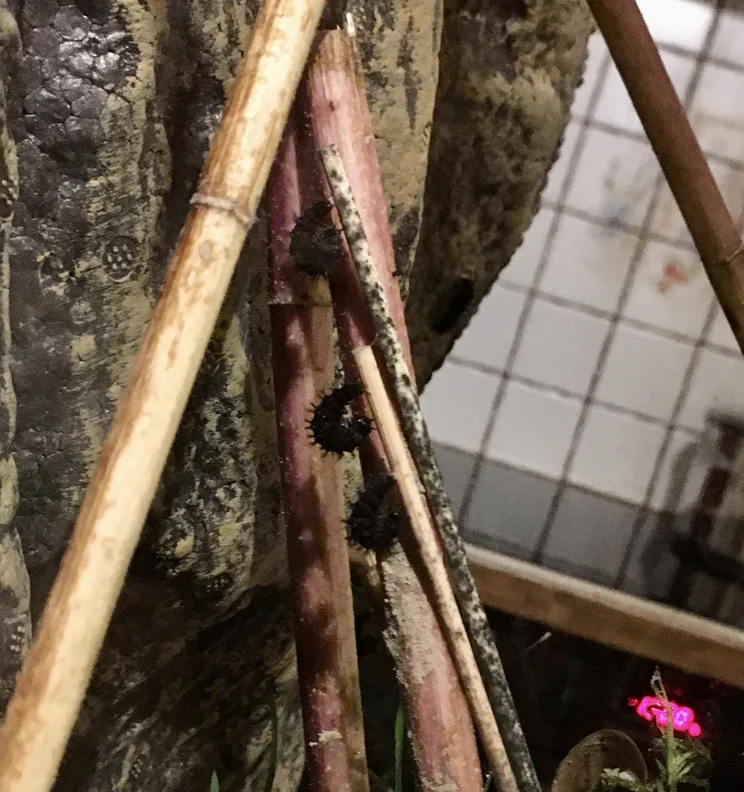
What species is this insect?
Araschnia levana
